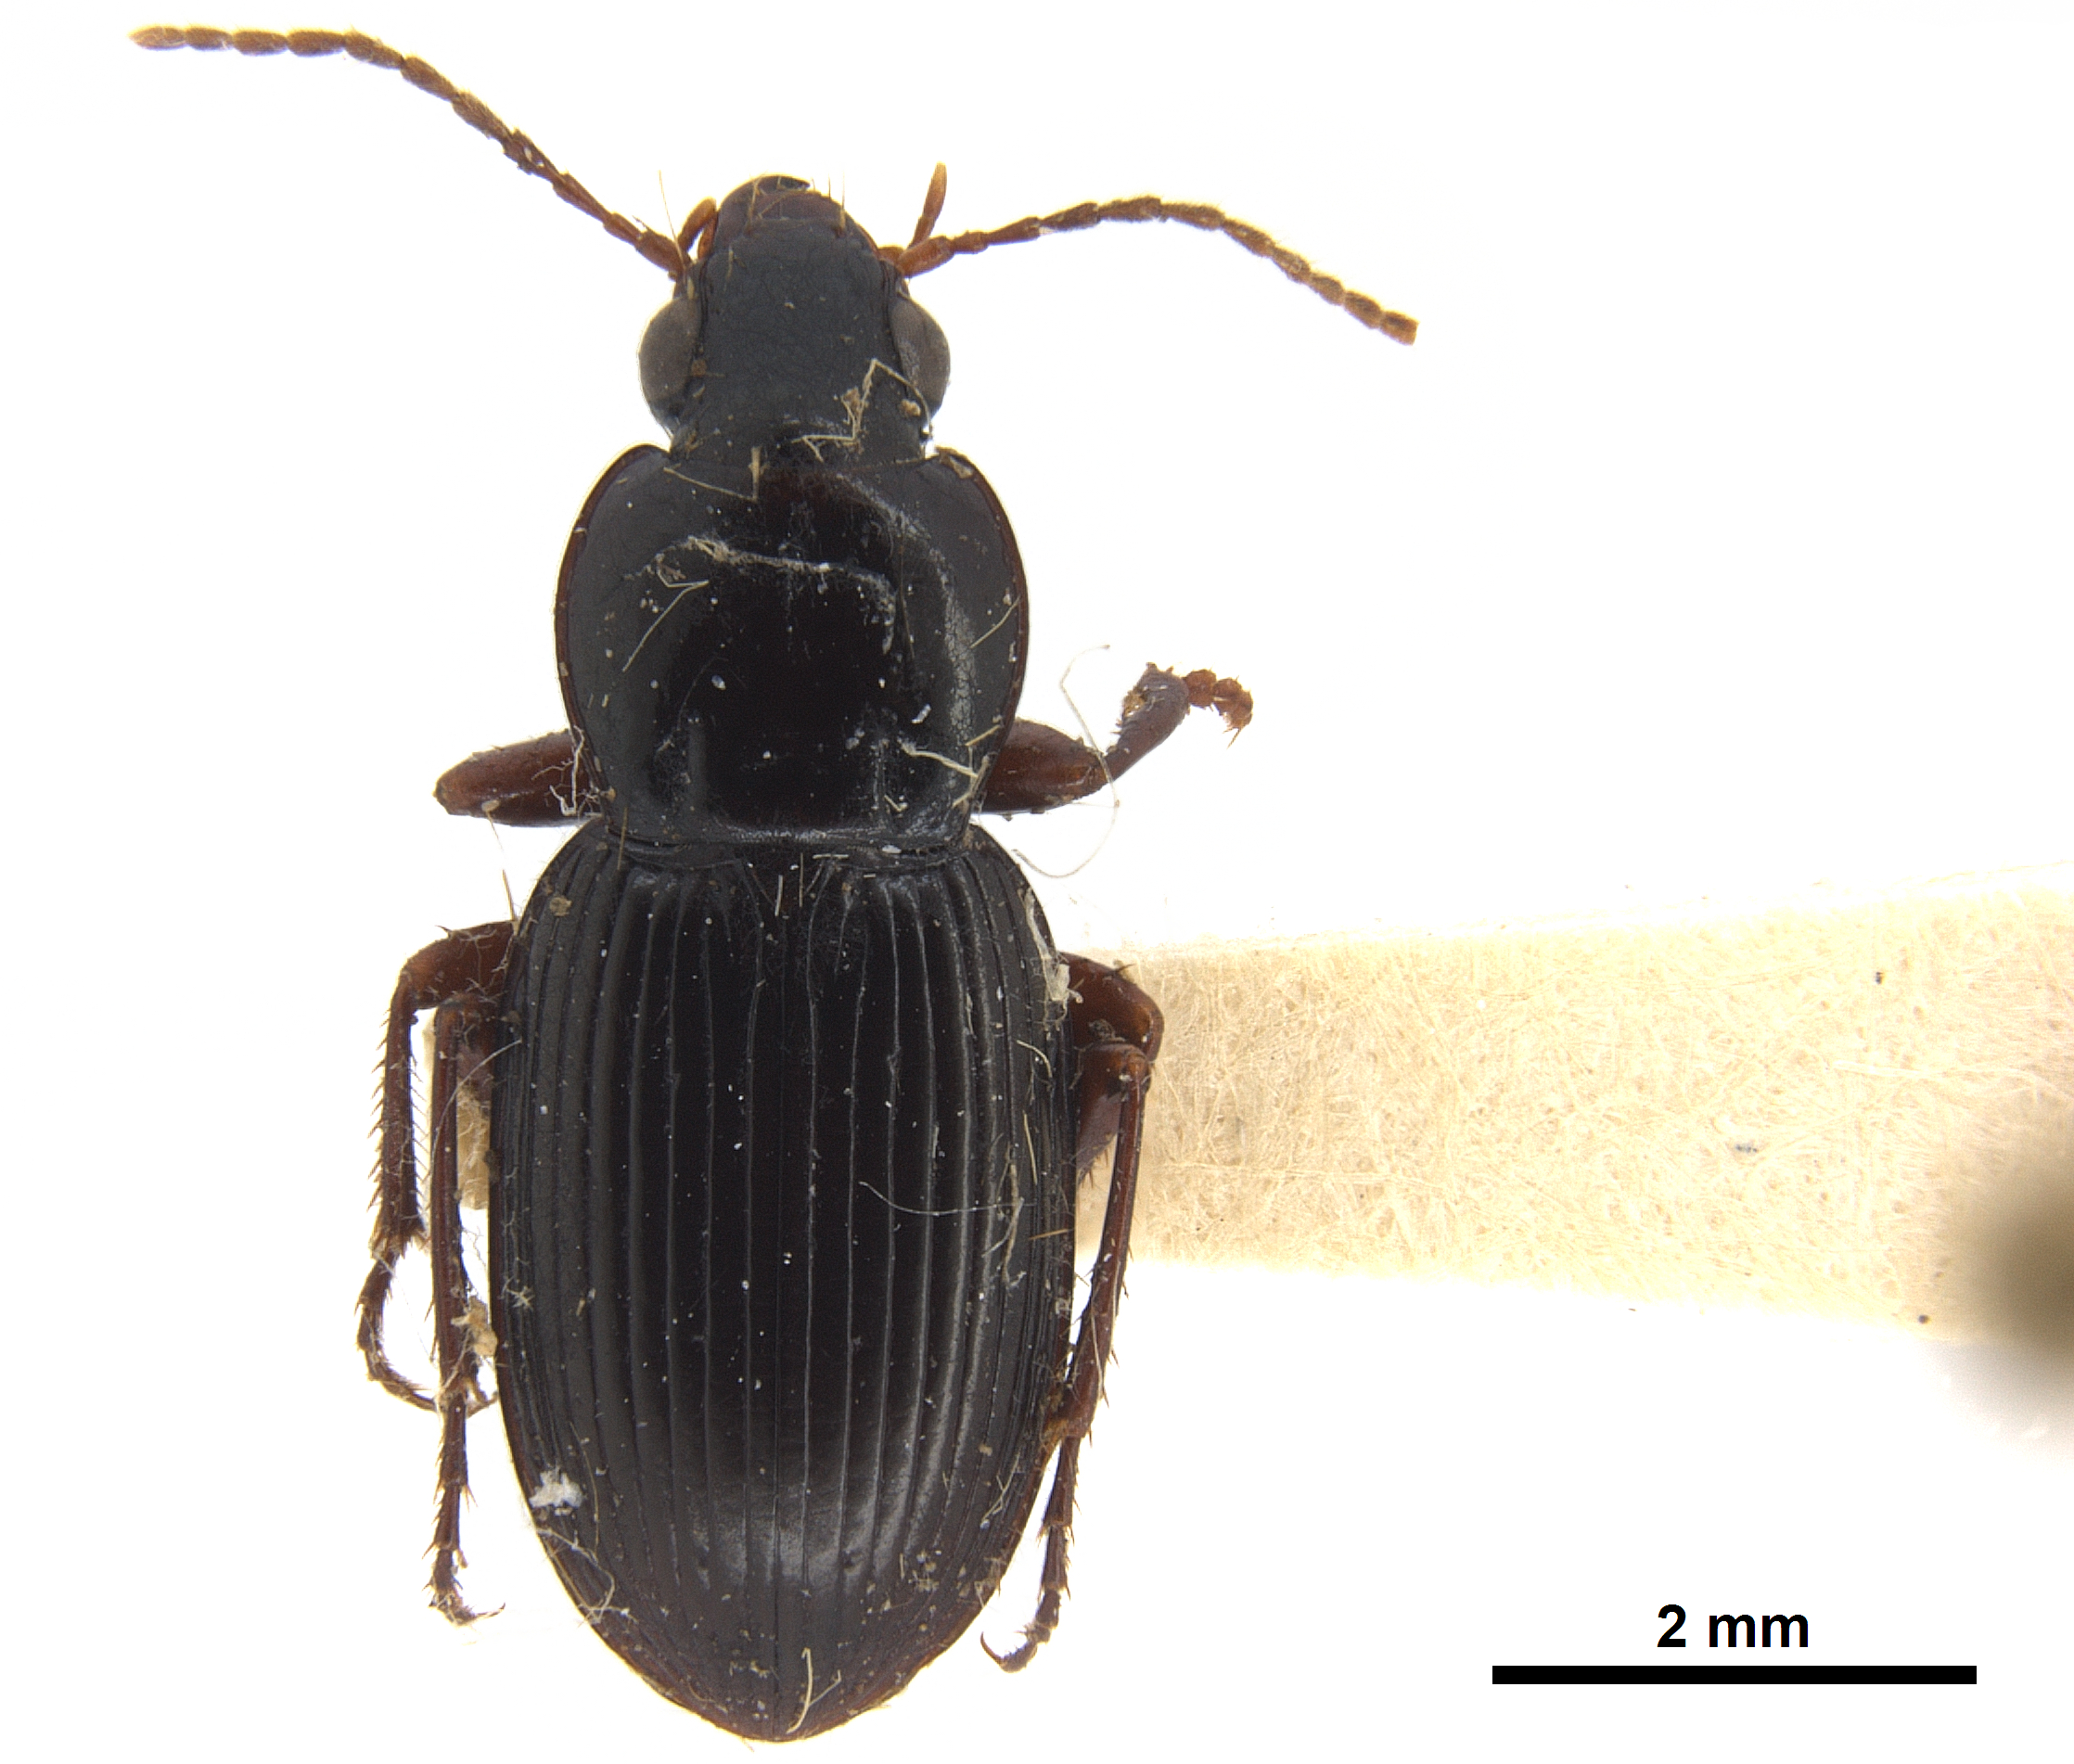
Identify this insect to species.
Argutoridius abacetoides (also Parahypates abacetoides)
